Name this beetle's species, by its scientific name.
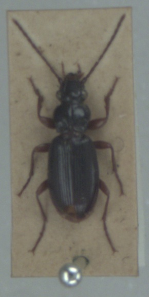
Patrobus atrorufus
